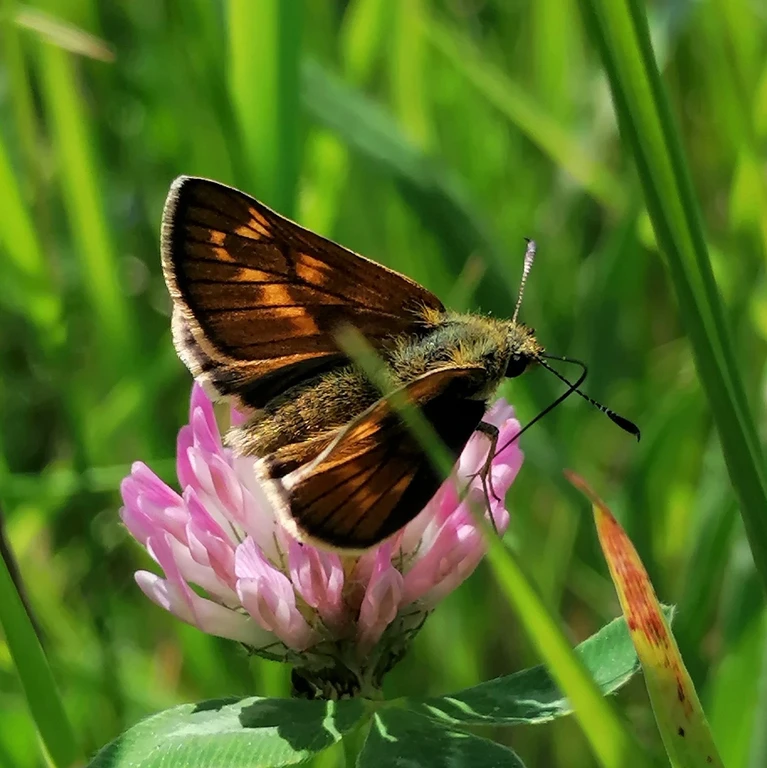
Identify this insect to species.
Ochlodes sylvanus (also Ochlodes venata)
